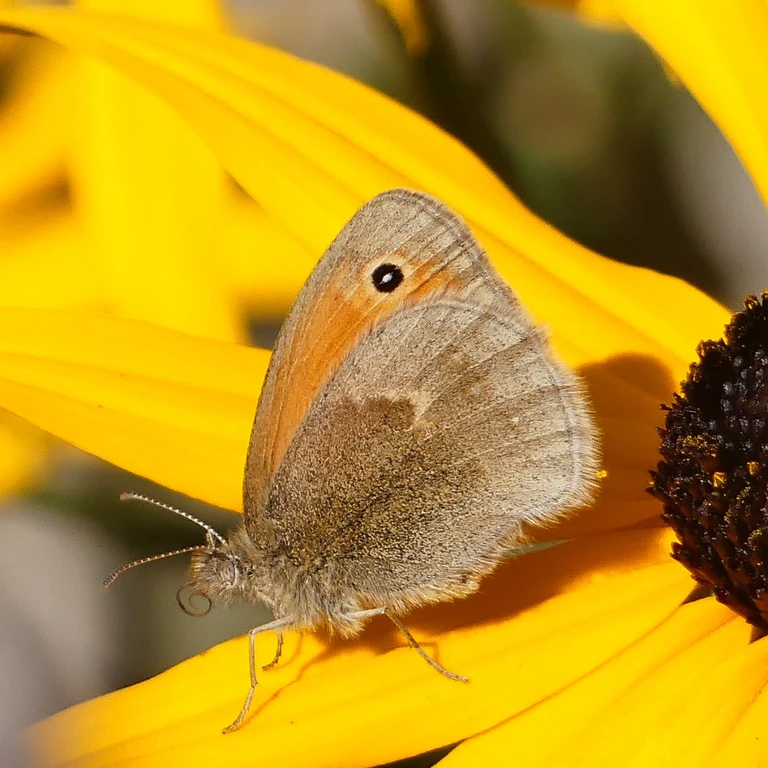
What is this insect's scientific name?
Coenonympha pamphilus
